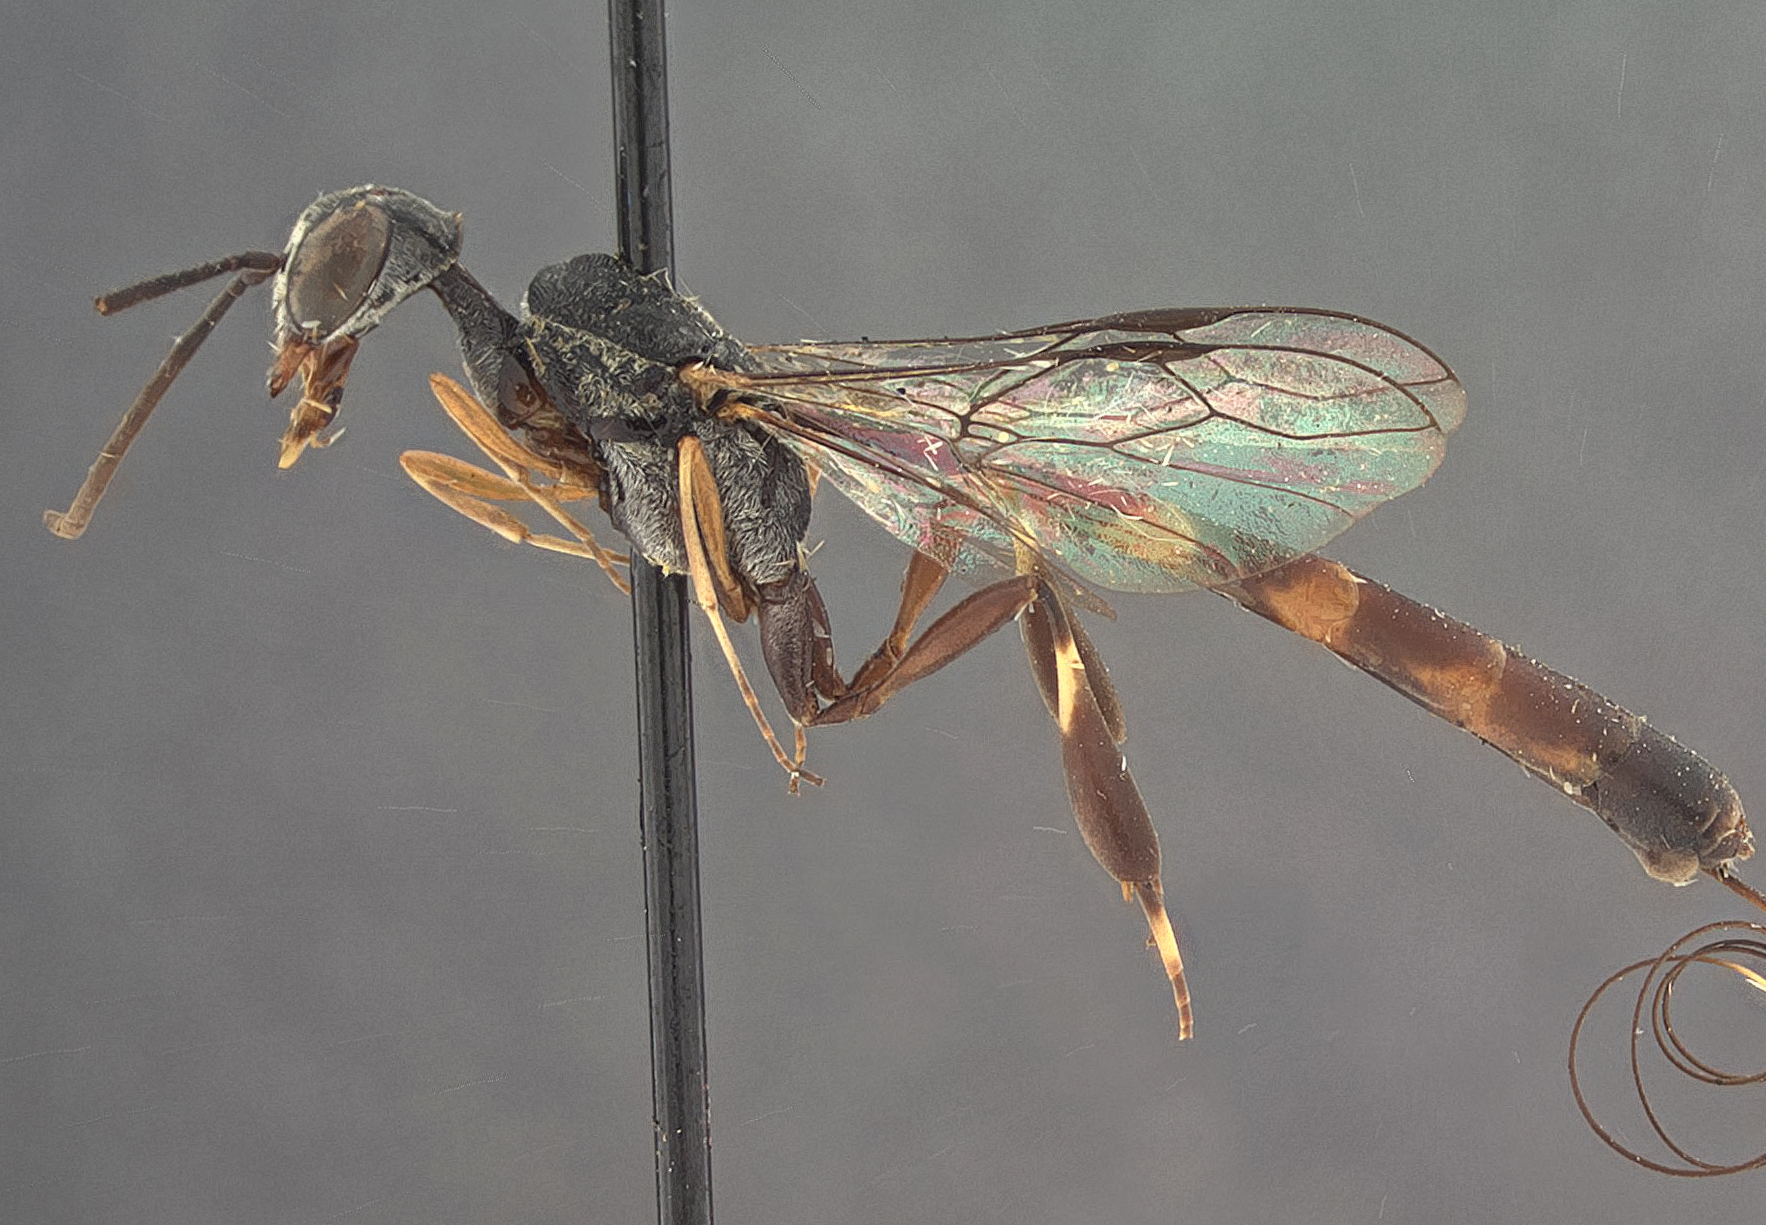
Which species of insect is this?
Rhydinofoenus striatus
